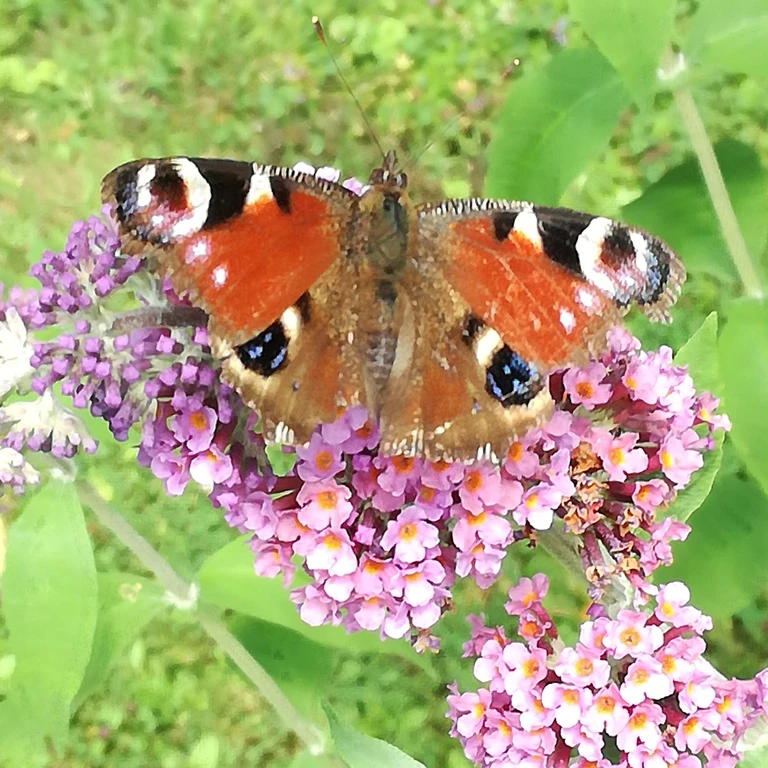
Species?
Aglais io
